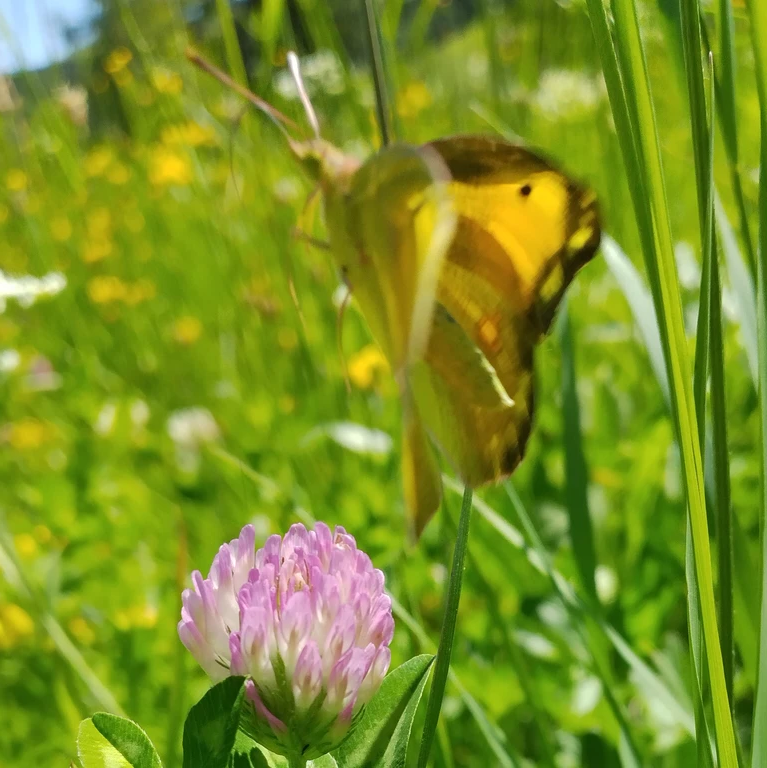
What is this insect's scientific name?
Colias croceus
